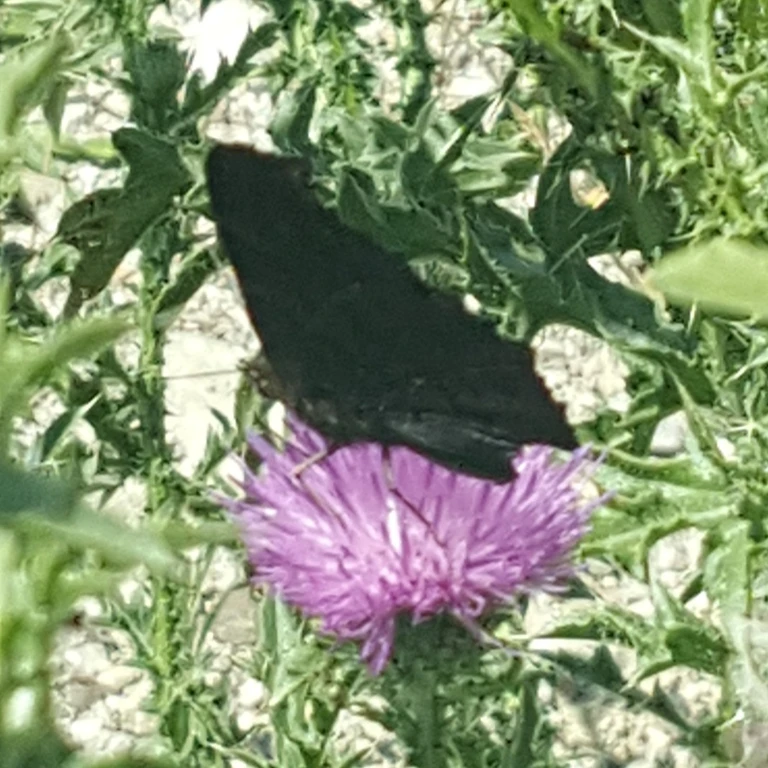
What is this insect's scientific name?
Aglais io
